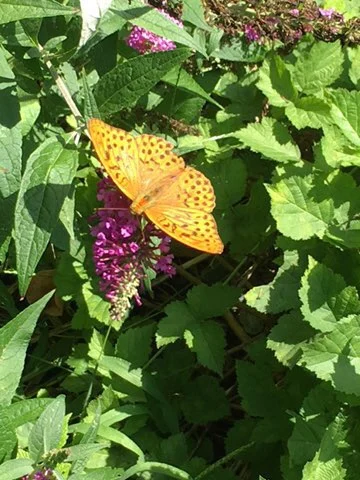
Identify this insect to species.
Argynnis paphia
